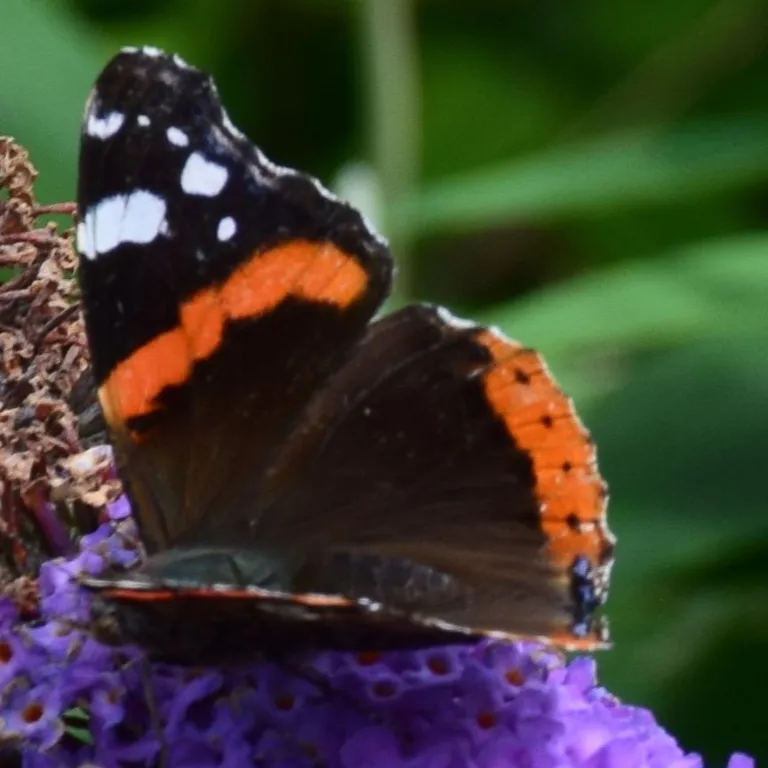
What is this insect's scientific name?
Vanessa atalanta
